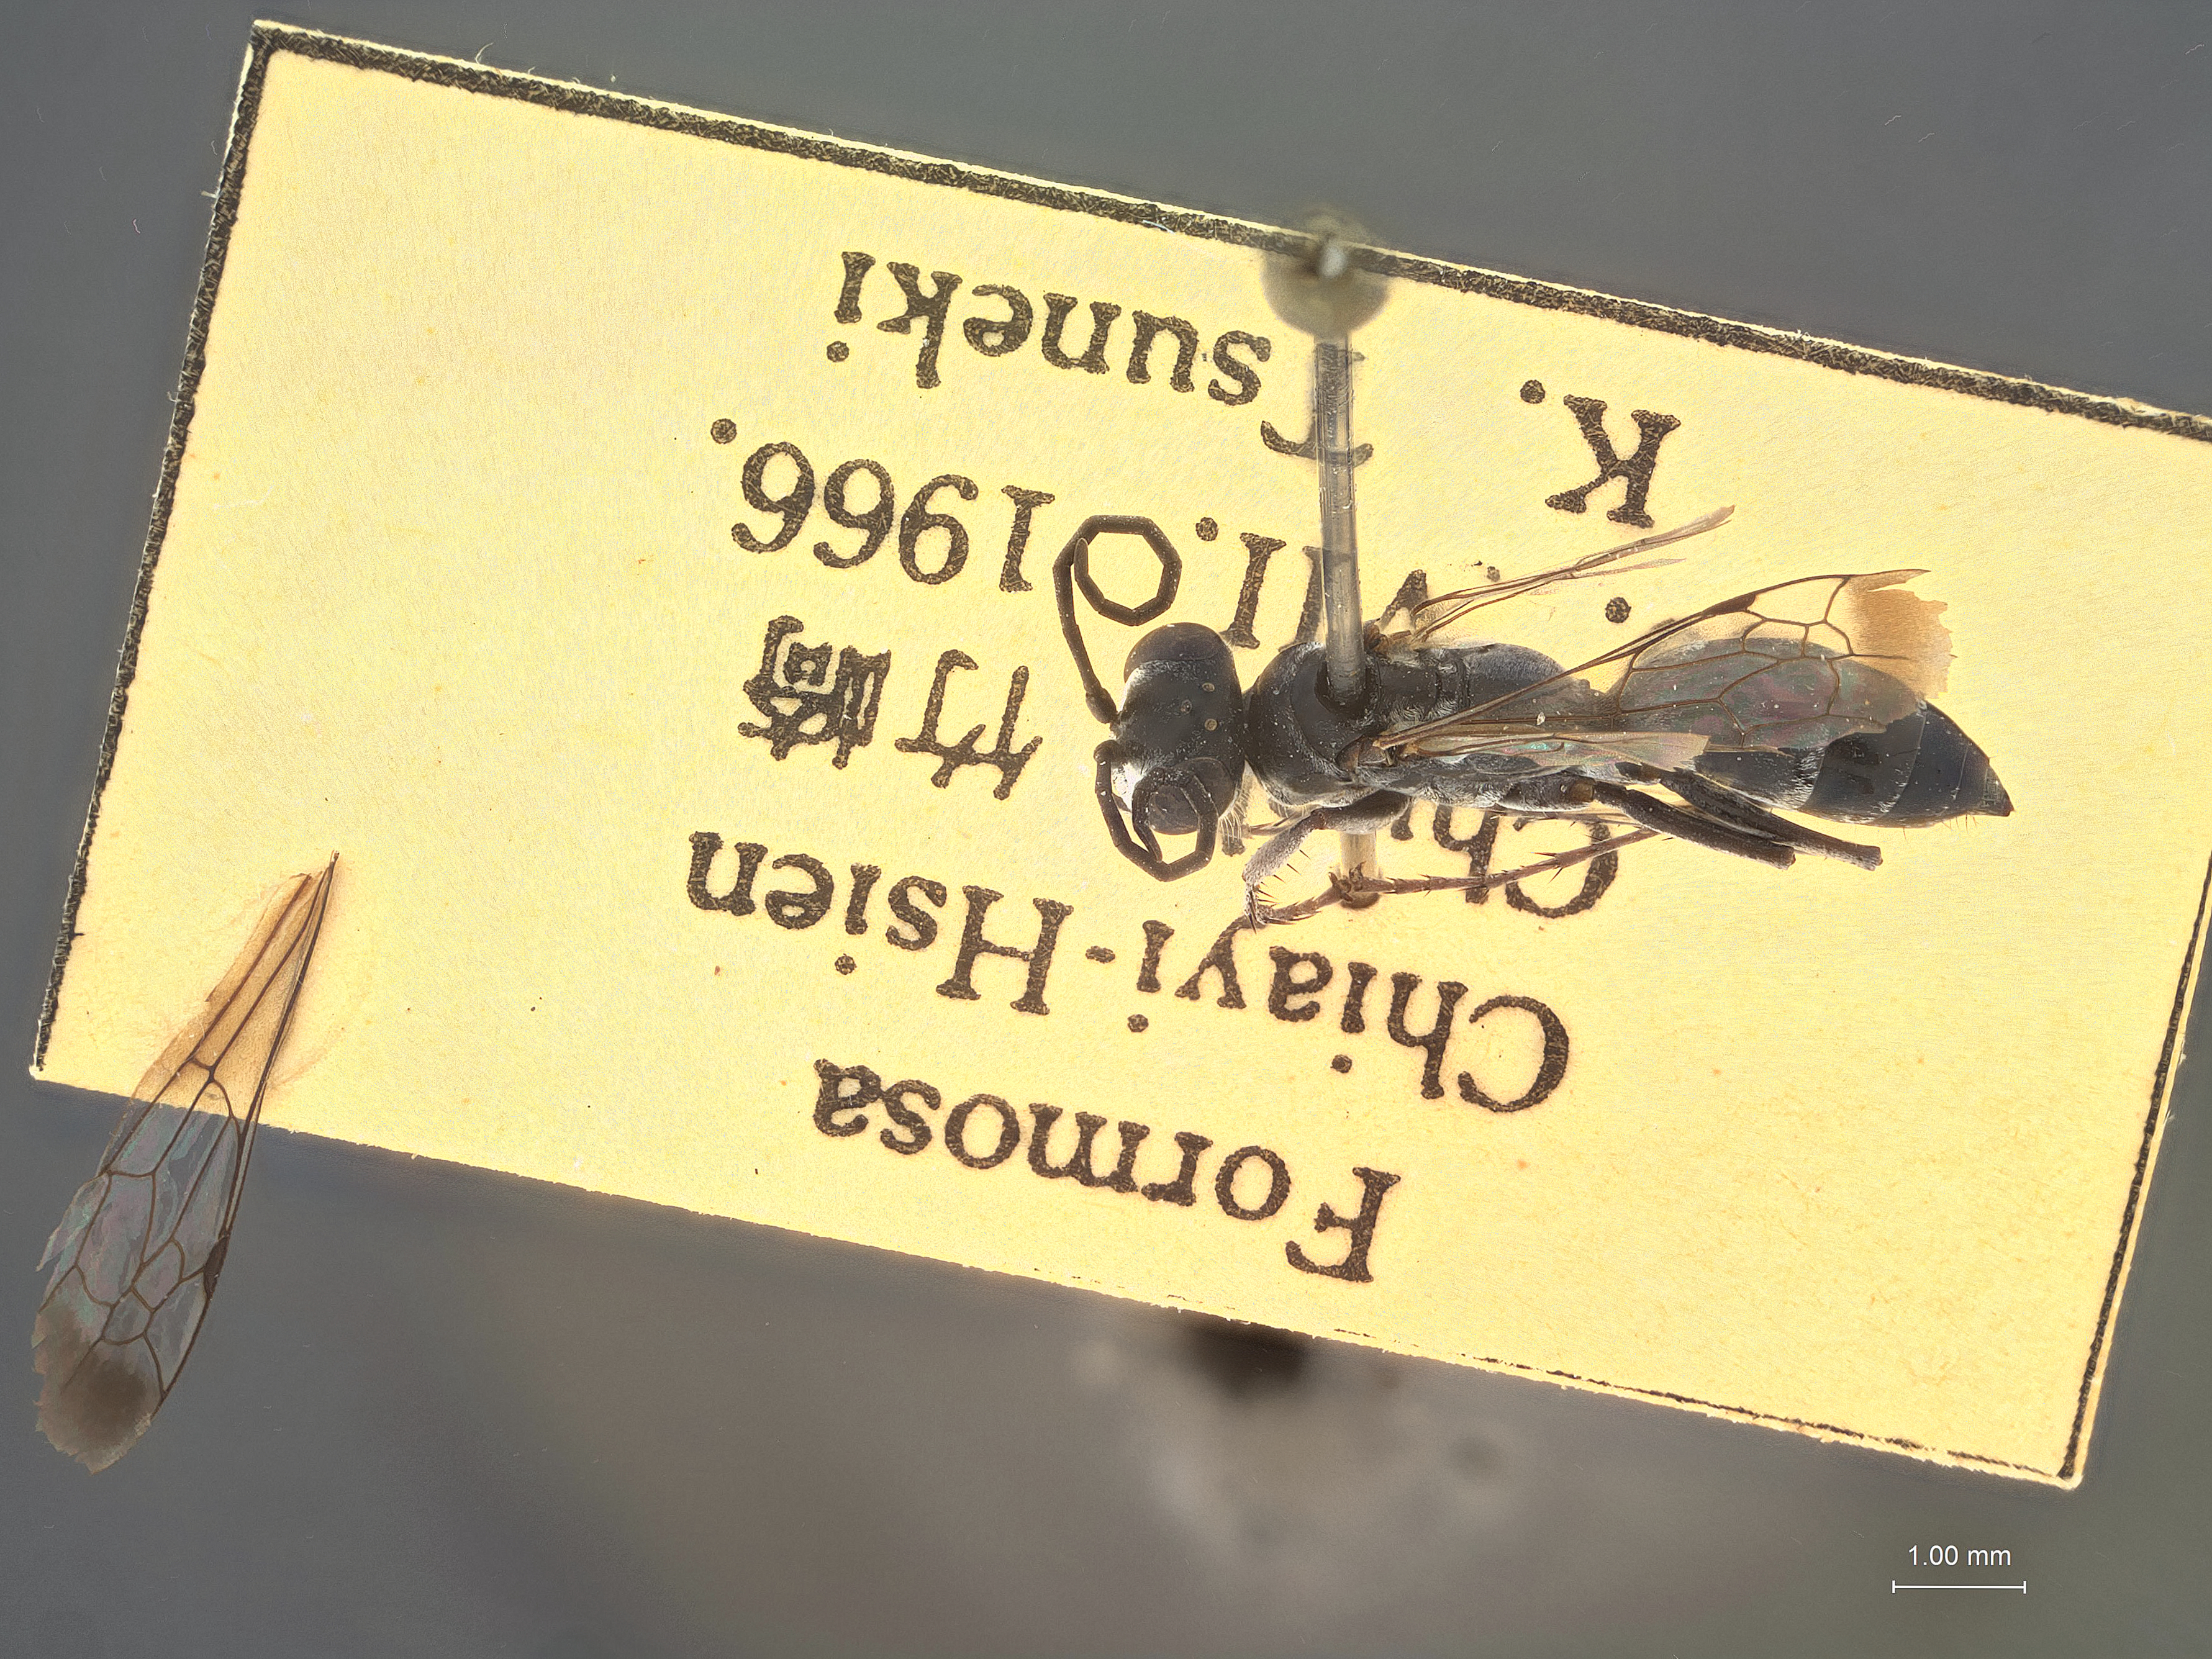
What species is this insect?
Pompilus bunun
